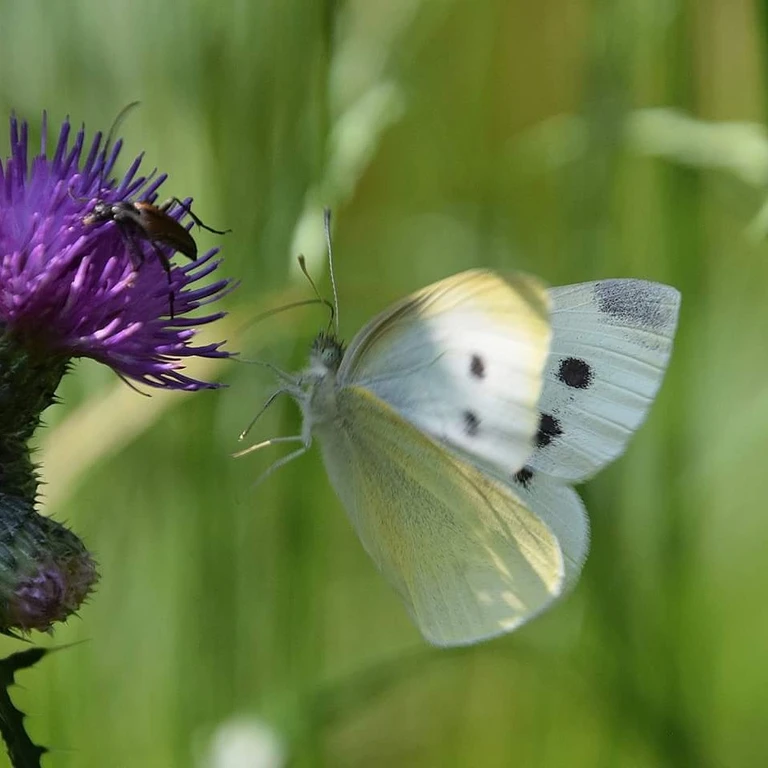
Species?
Pieris rapae
